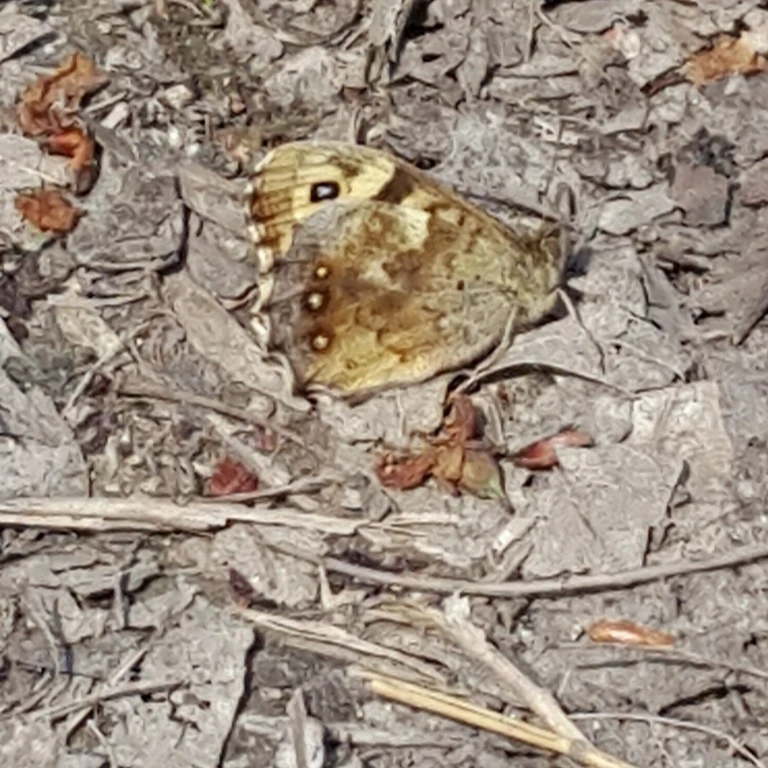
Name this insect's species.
Pararge aegeria
